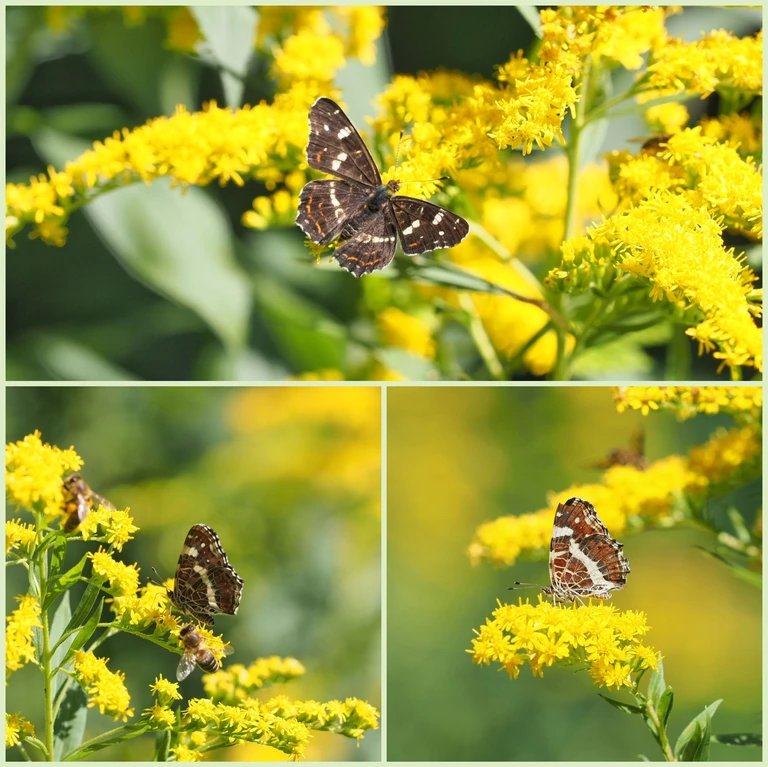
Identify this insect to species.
Araschnia levana
